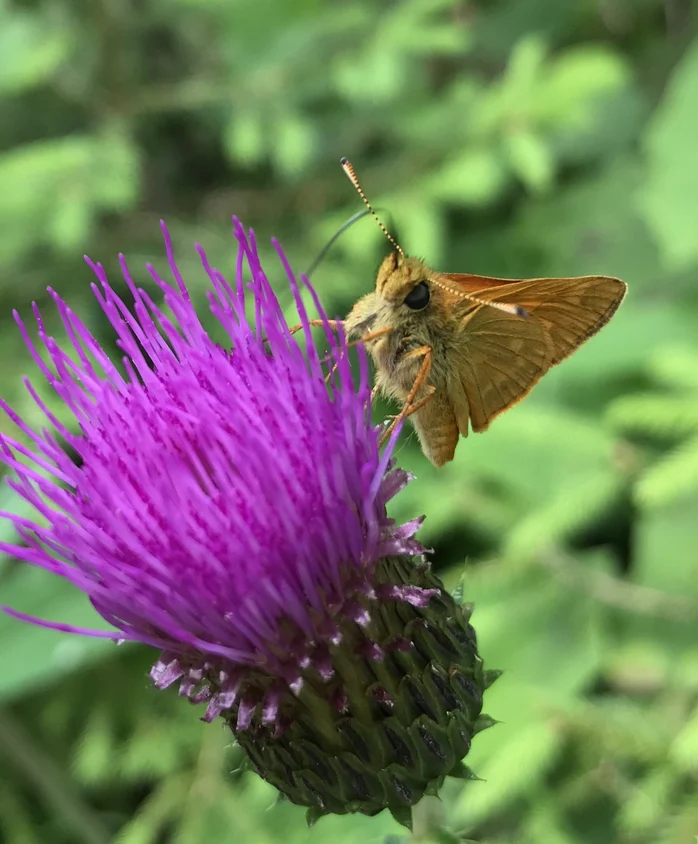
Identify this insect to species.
Ochlodes sylvanus (also Ochlodes venata)
